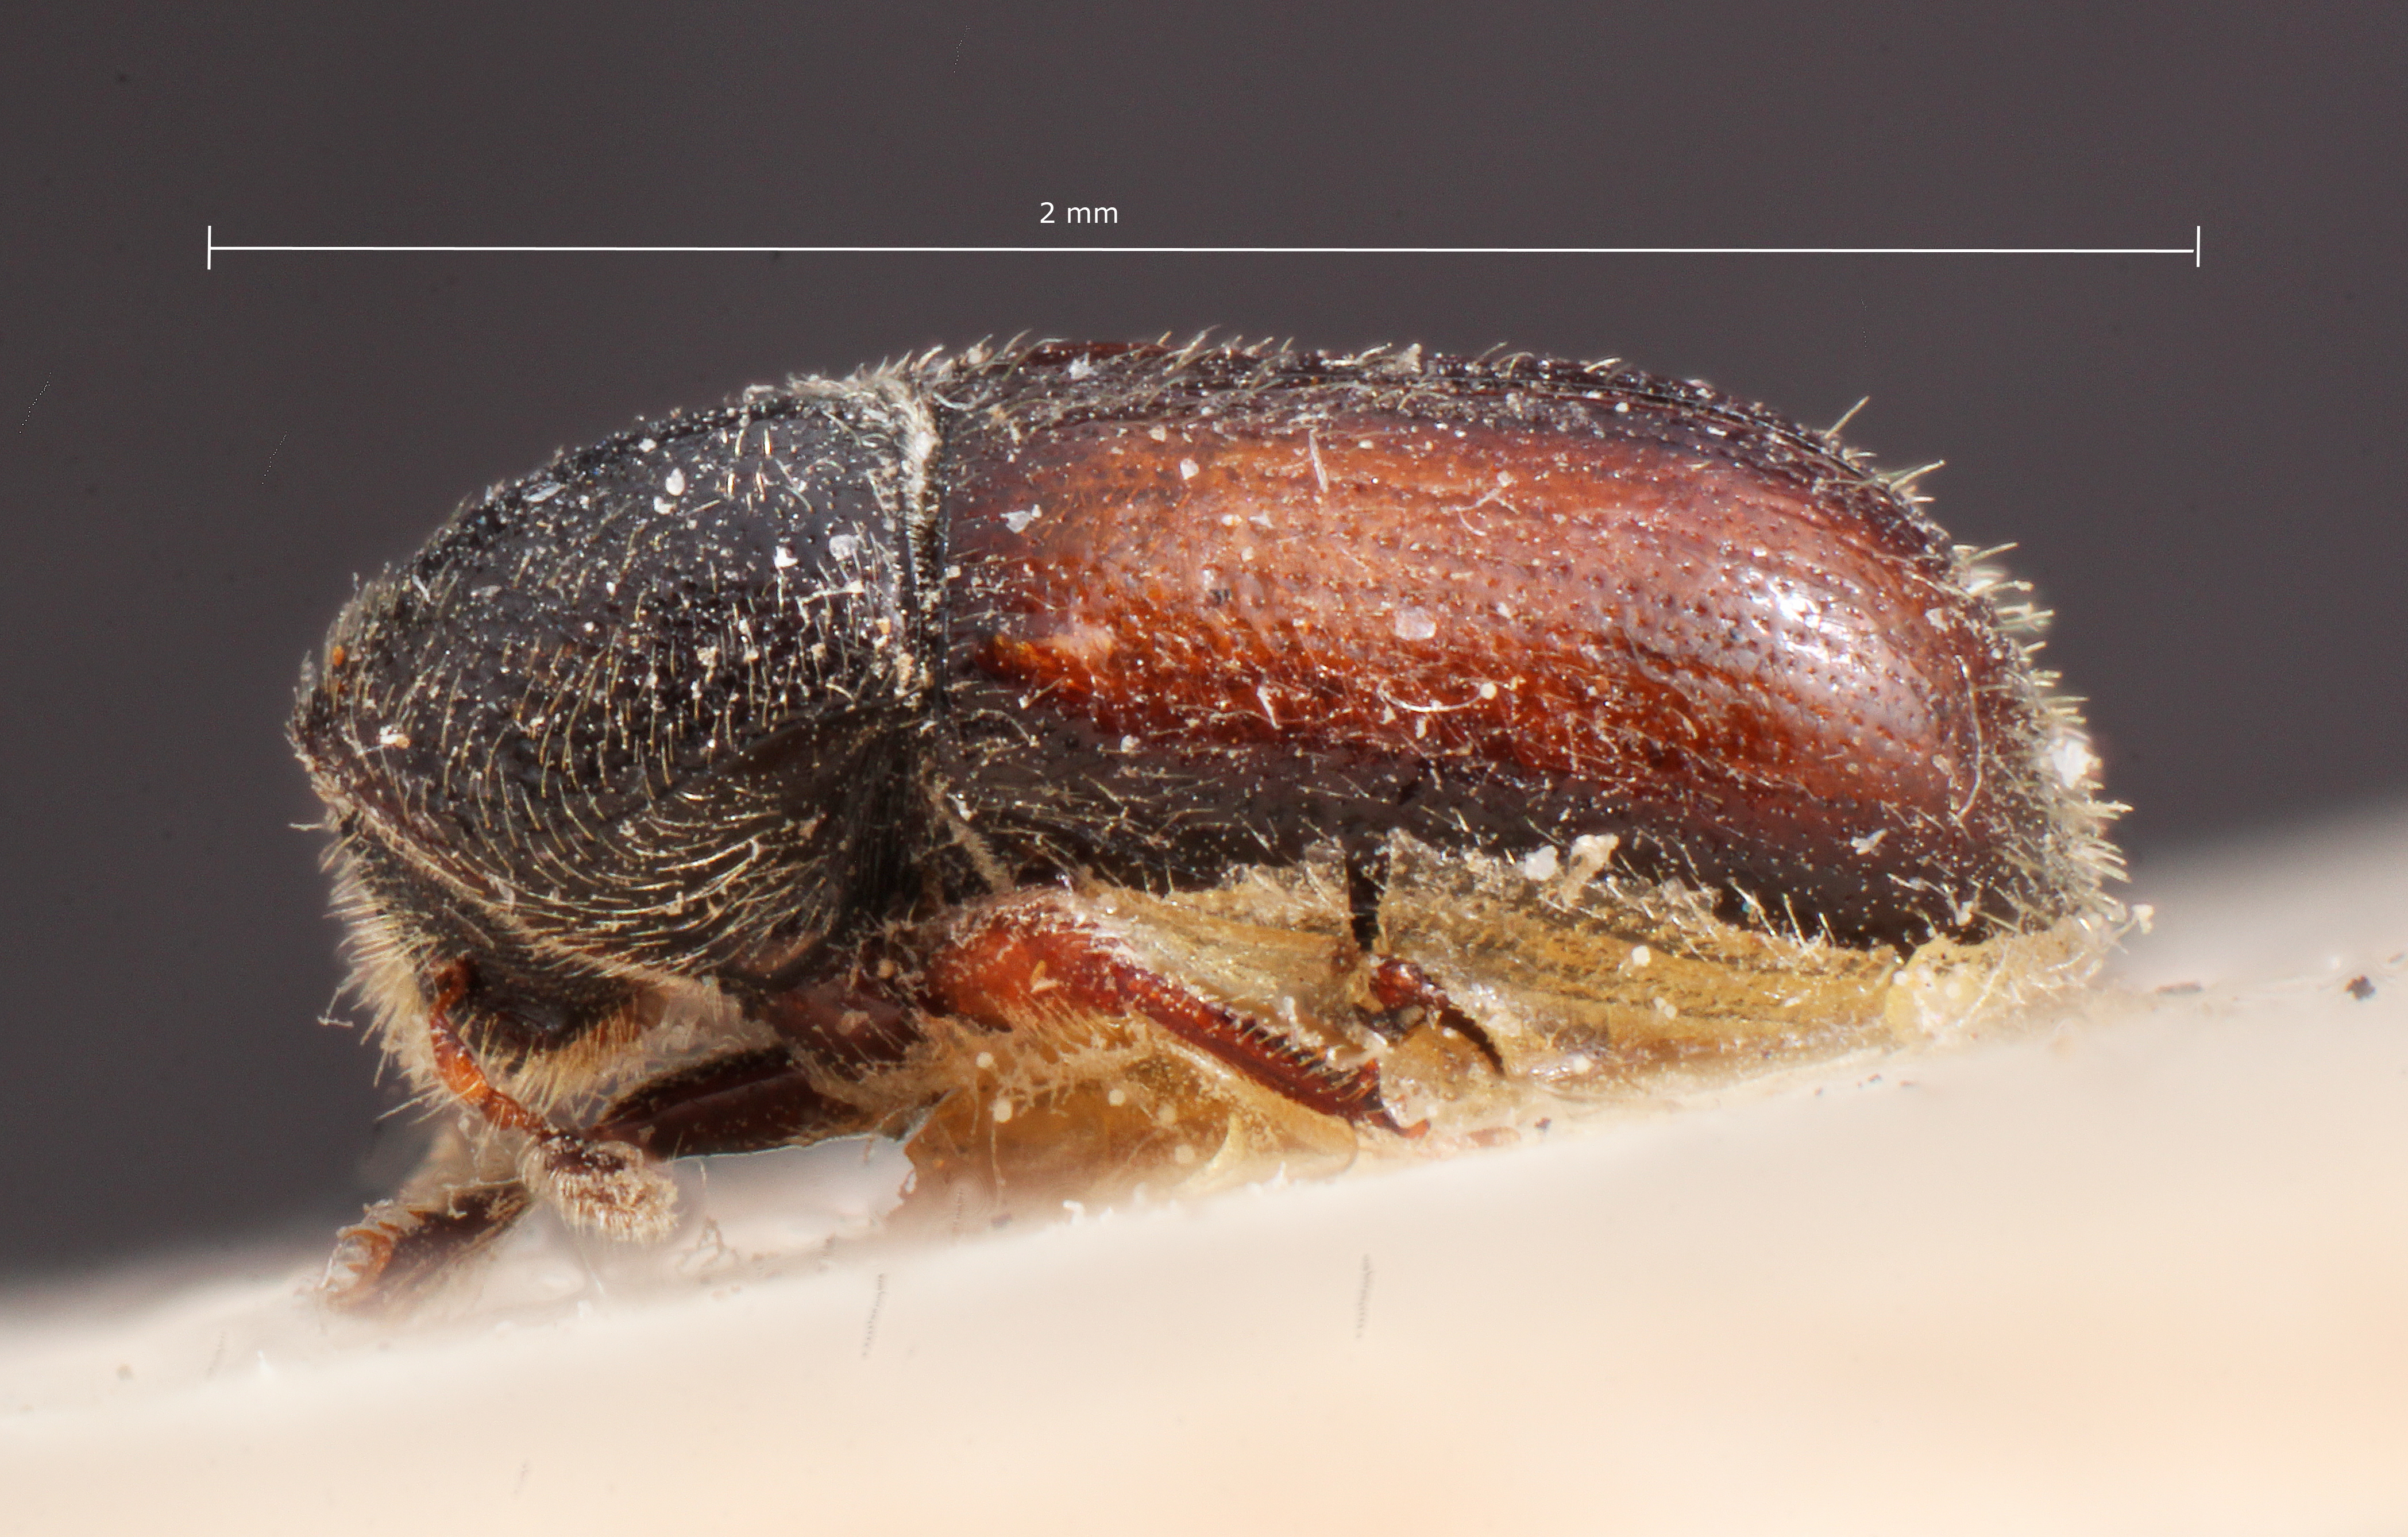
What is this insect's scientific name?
Hylocurosoma limbatum
